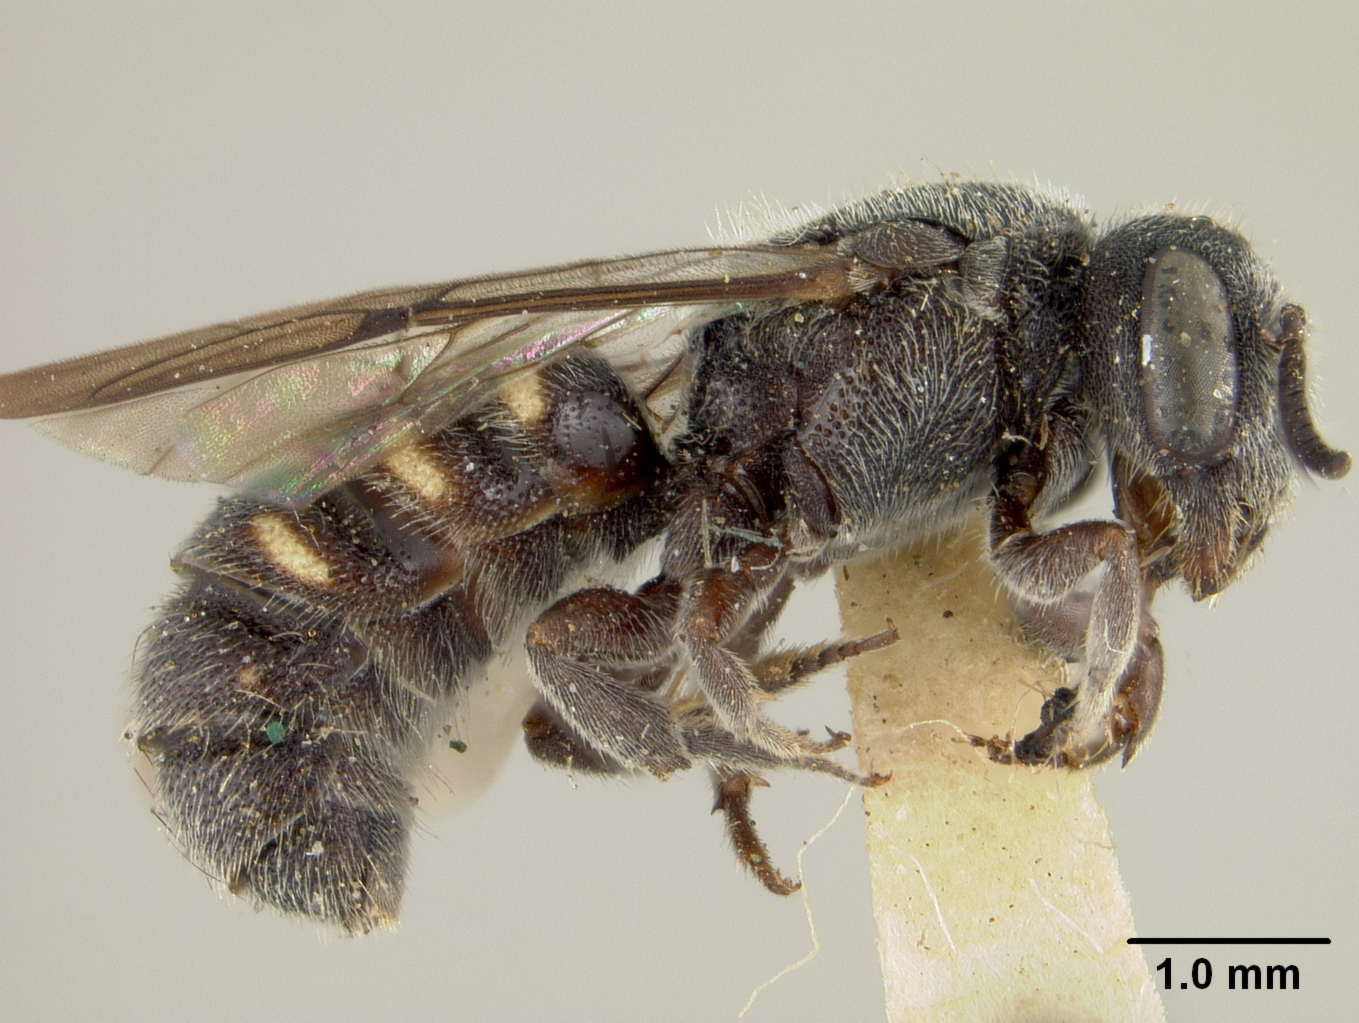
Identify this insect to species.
Stelis coarctatus
